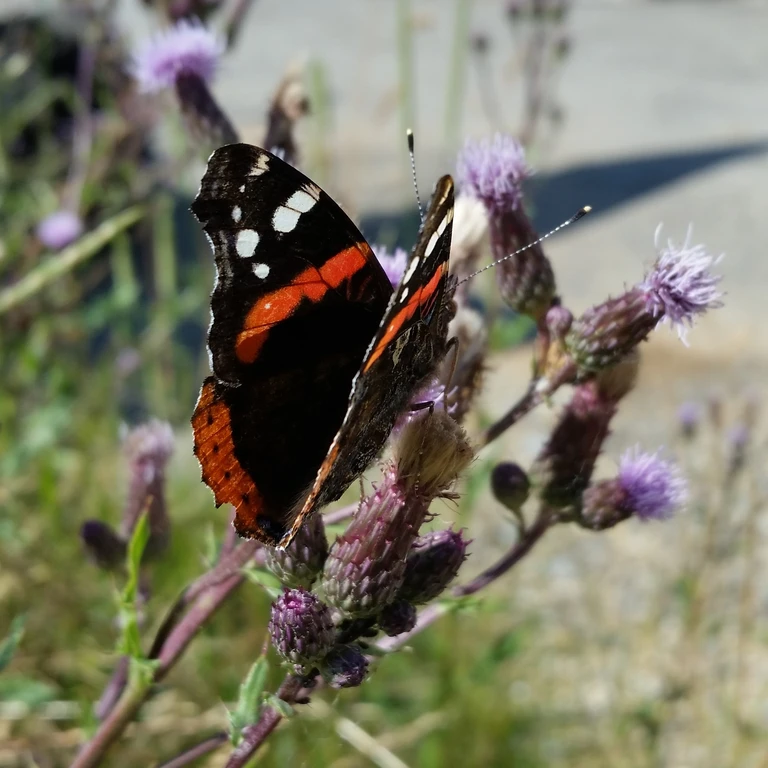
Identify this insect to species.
Vanessa atalanta
